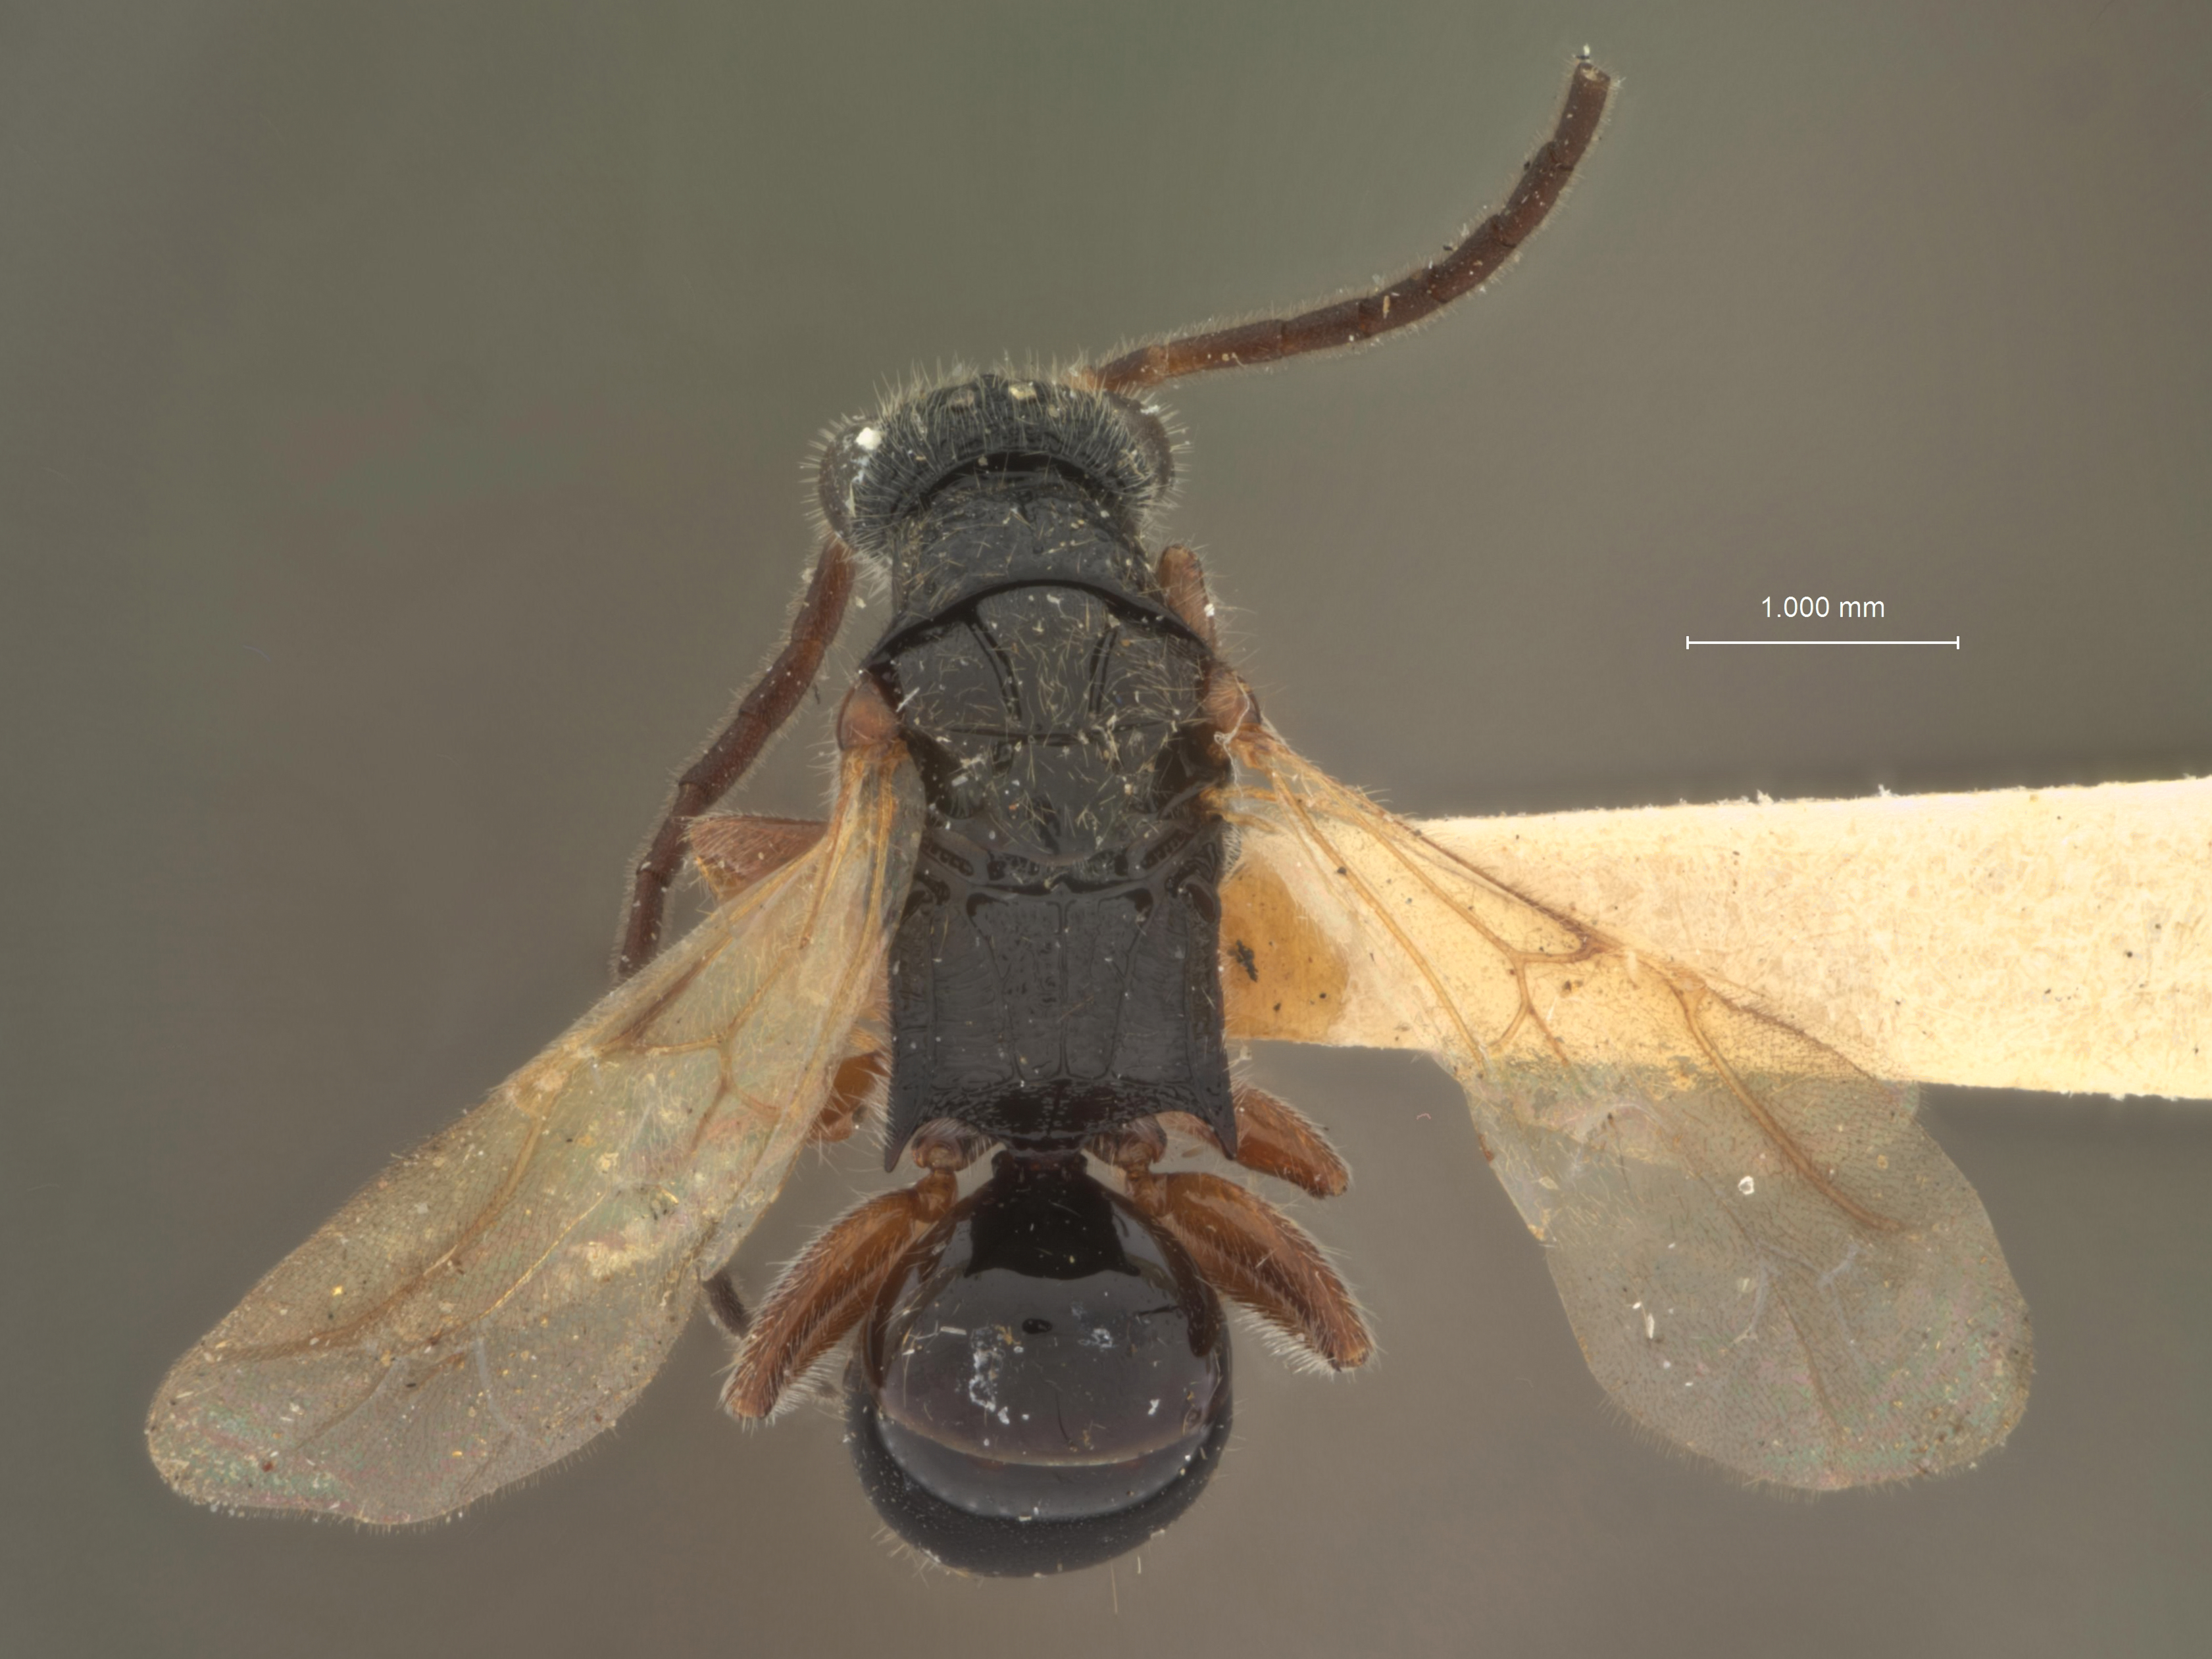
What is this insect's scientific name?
Mesitius bakeri
